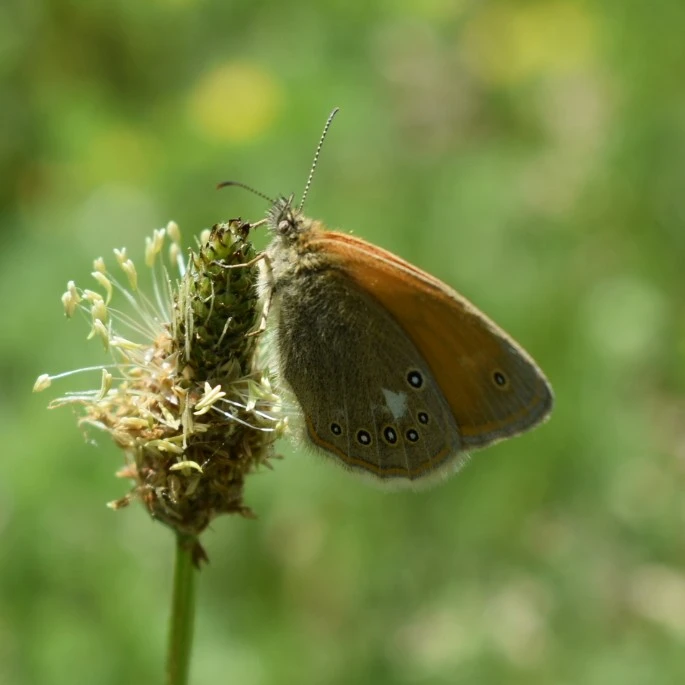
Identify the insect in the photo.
Coenonympha glycerion (also Coenonympha iphis)
